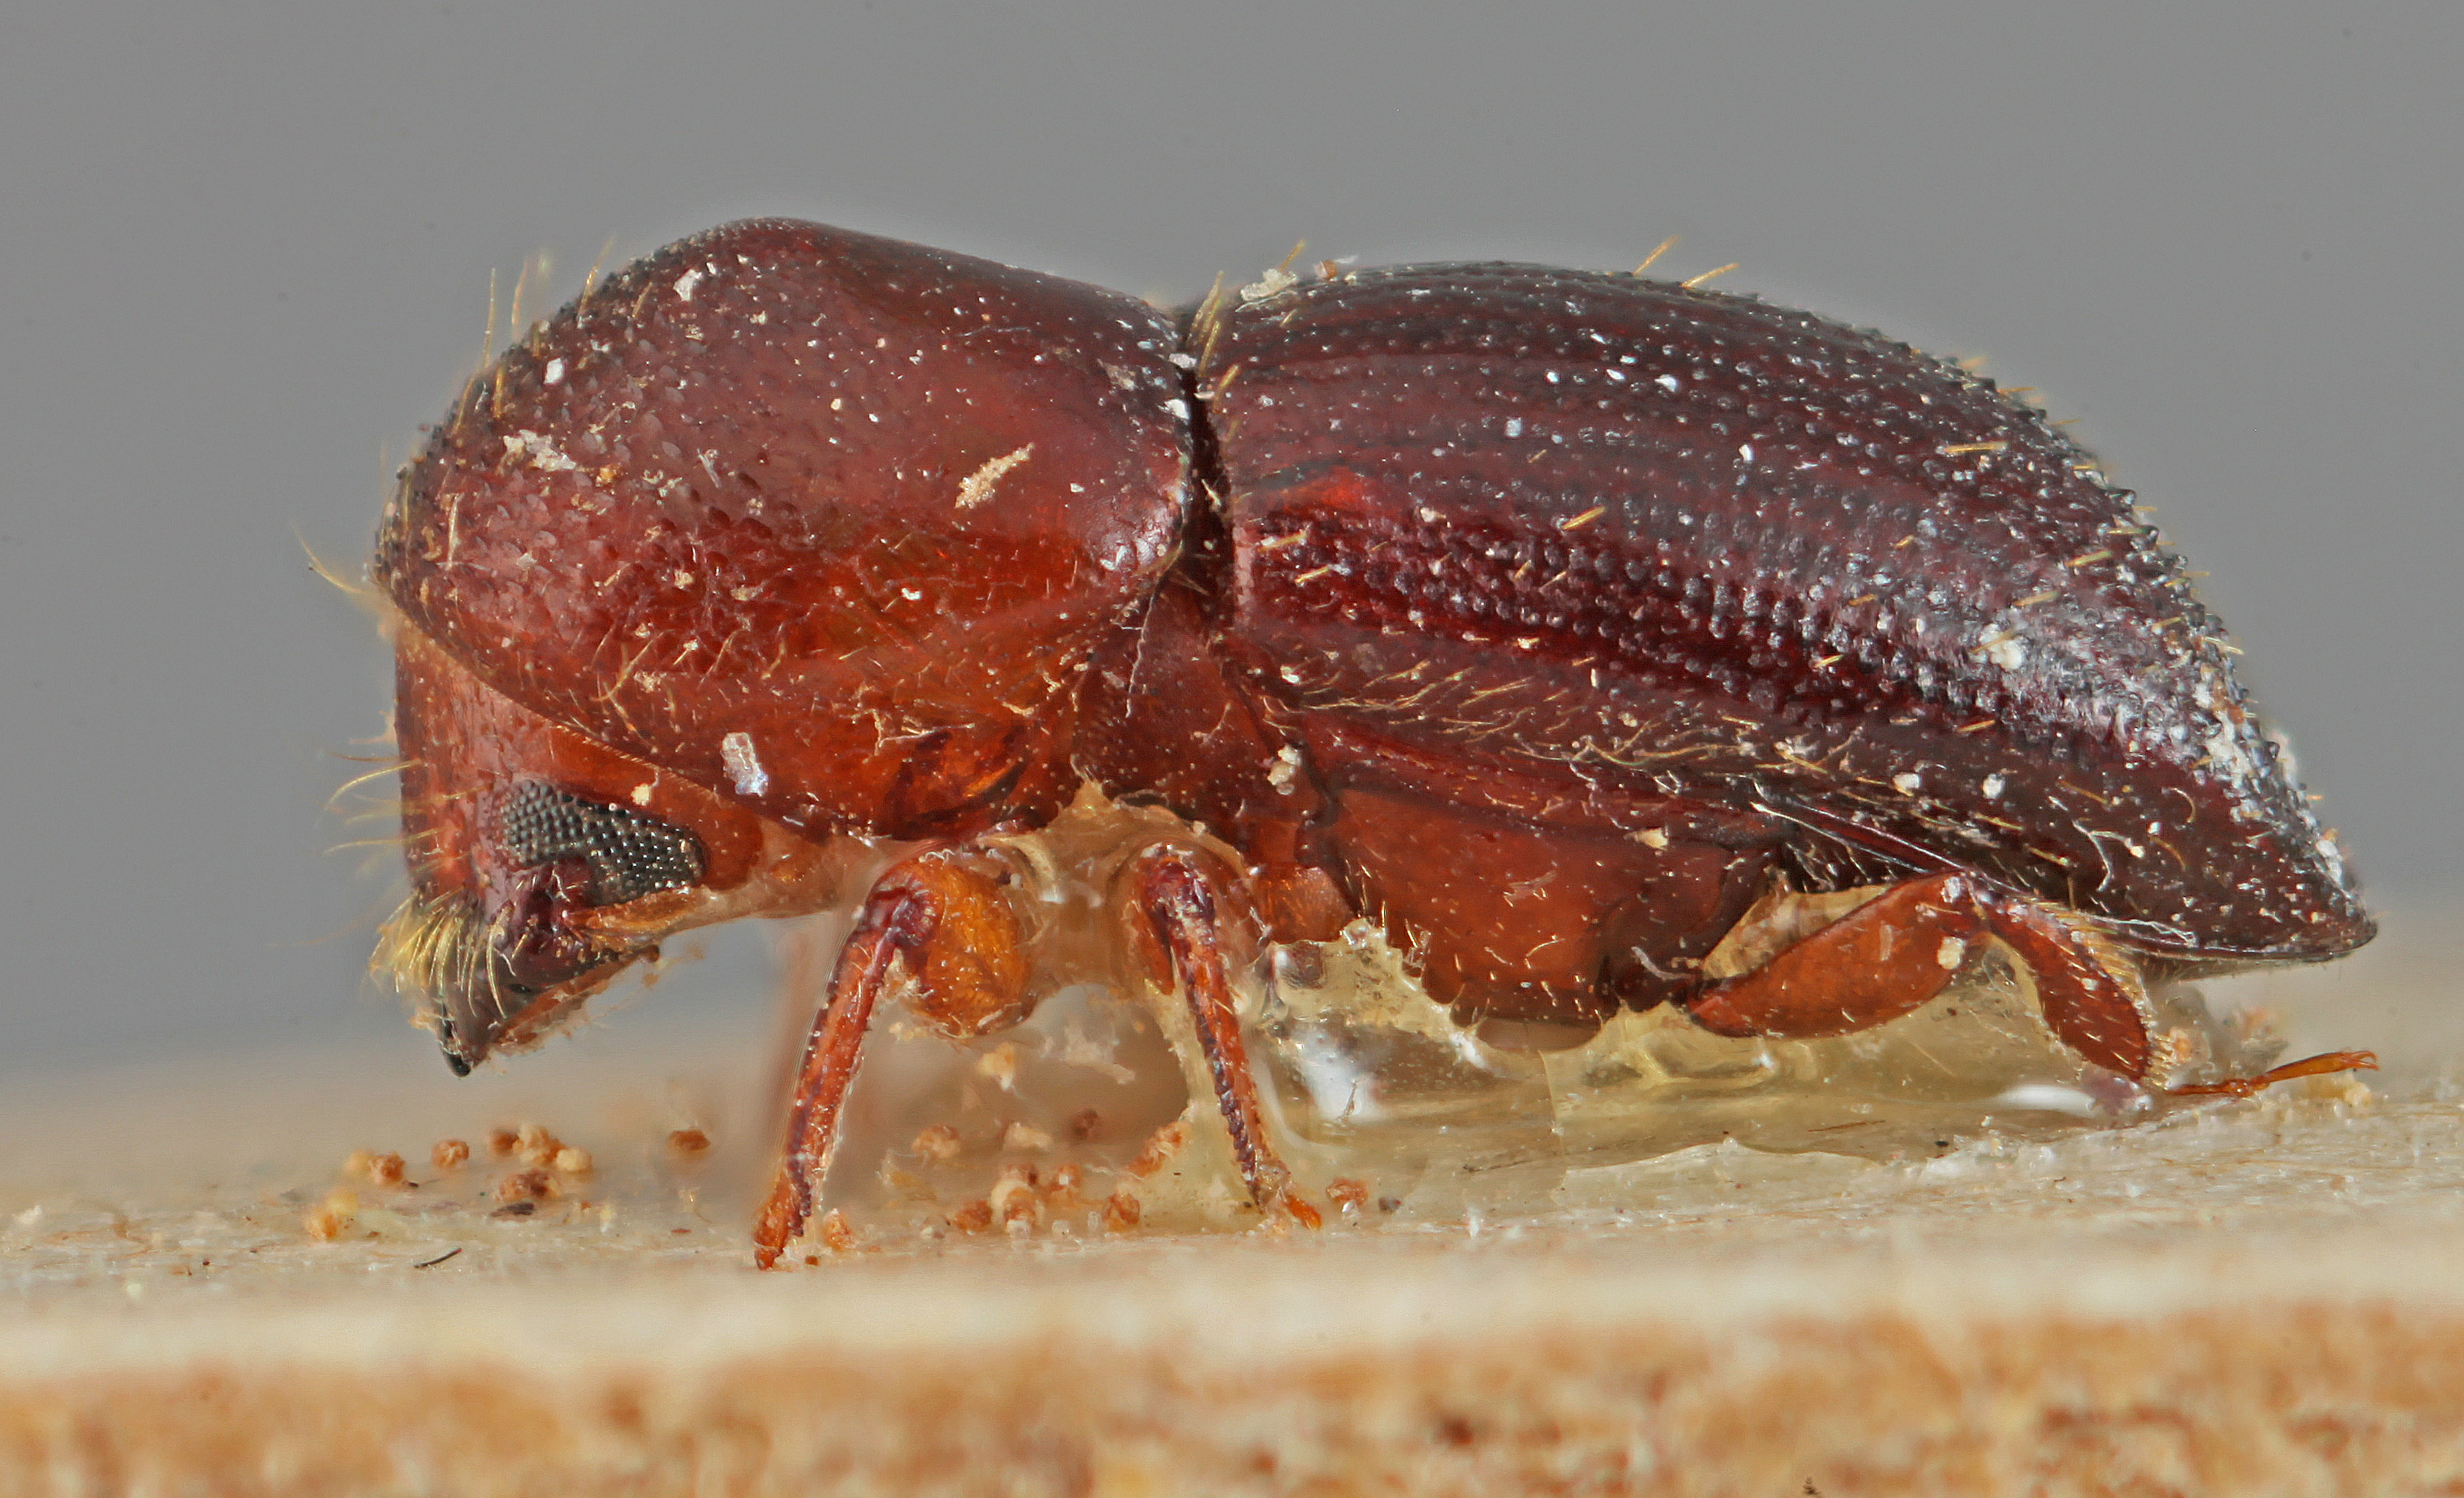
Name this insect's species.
Xyleborus discretus
